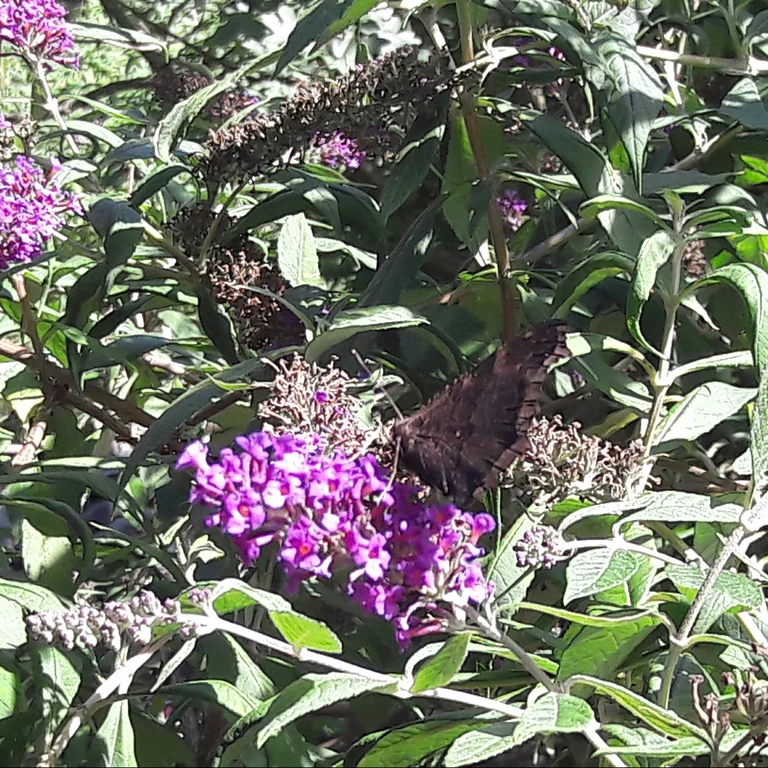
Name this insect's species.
Aglais io
